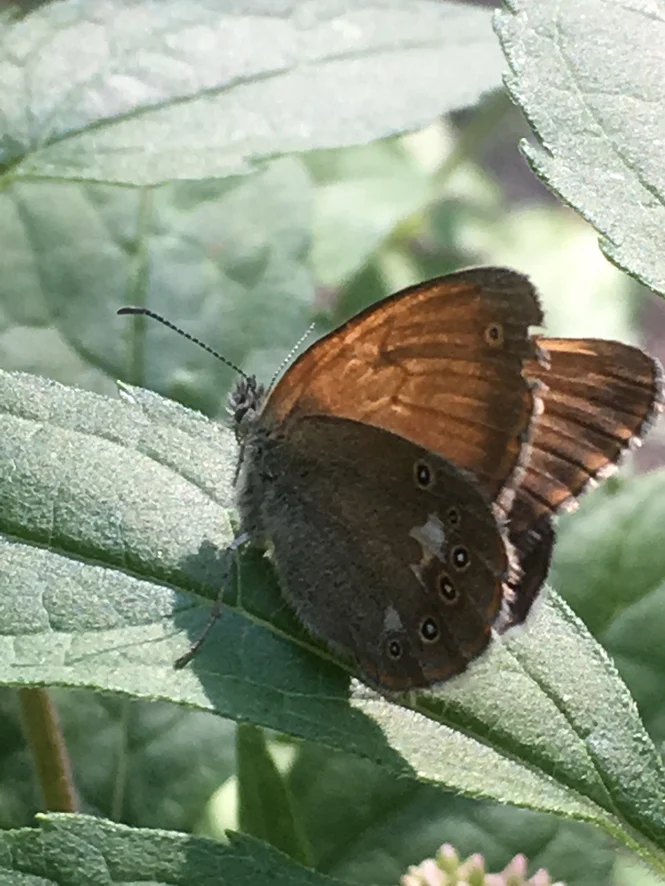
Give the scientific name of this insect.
Coenonympha glycerion (also Coenonympha iphis)
